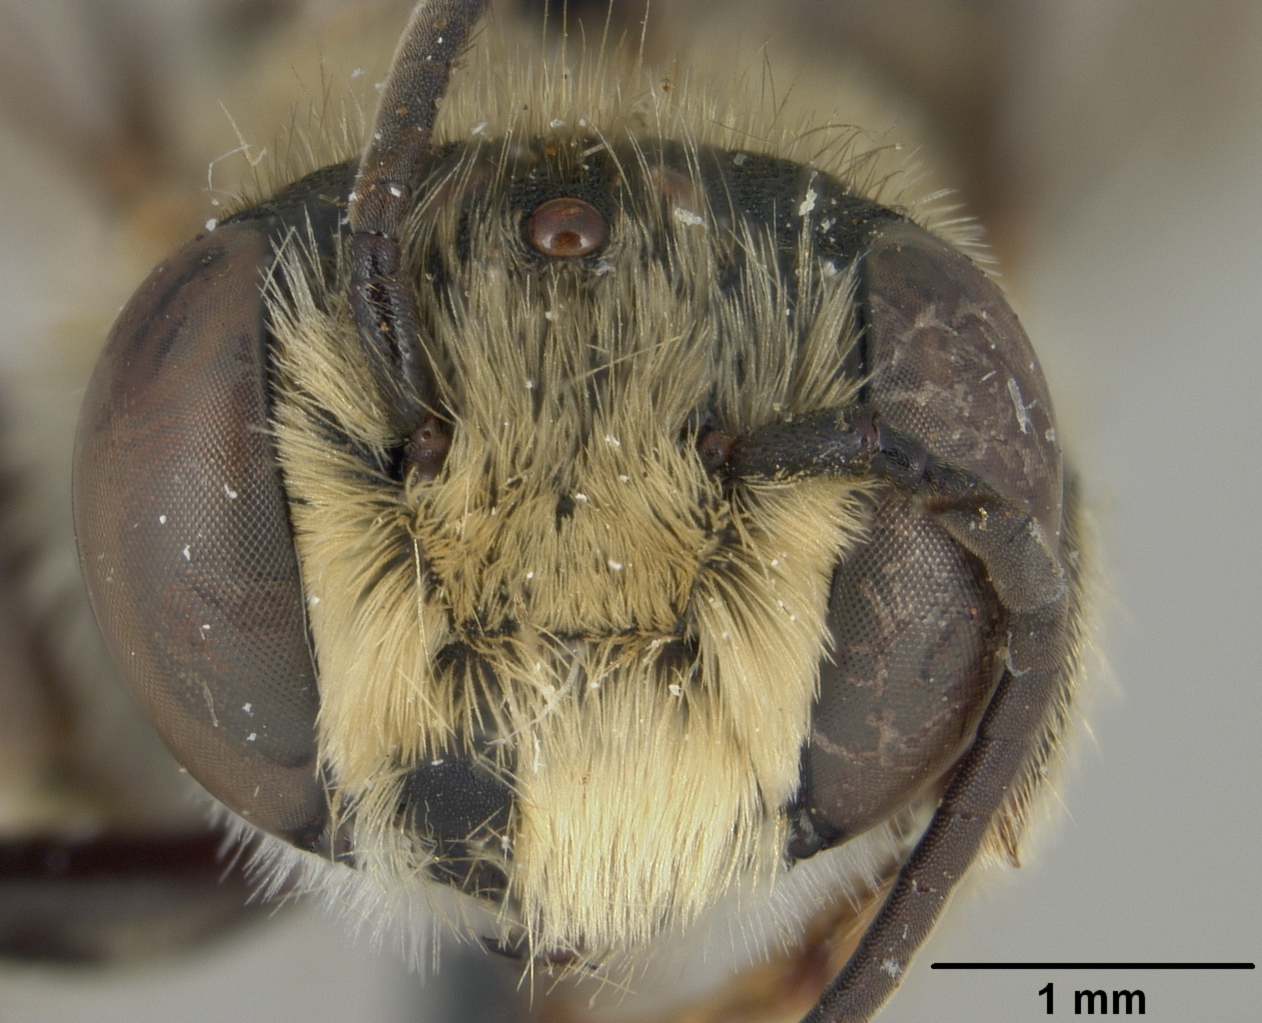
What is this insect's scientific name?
Megachile fullawayi
